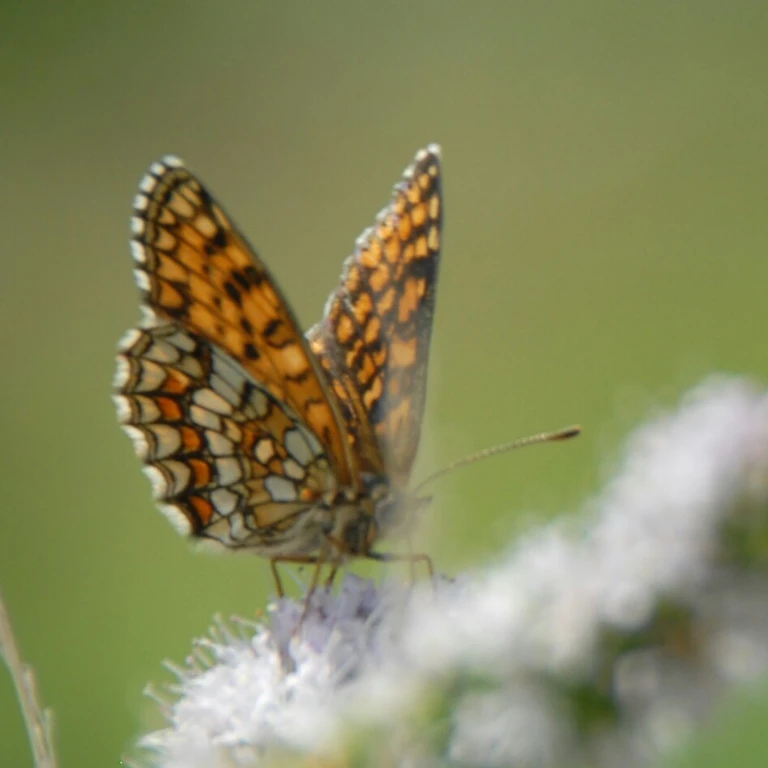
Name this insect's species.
Melitaea athalia
